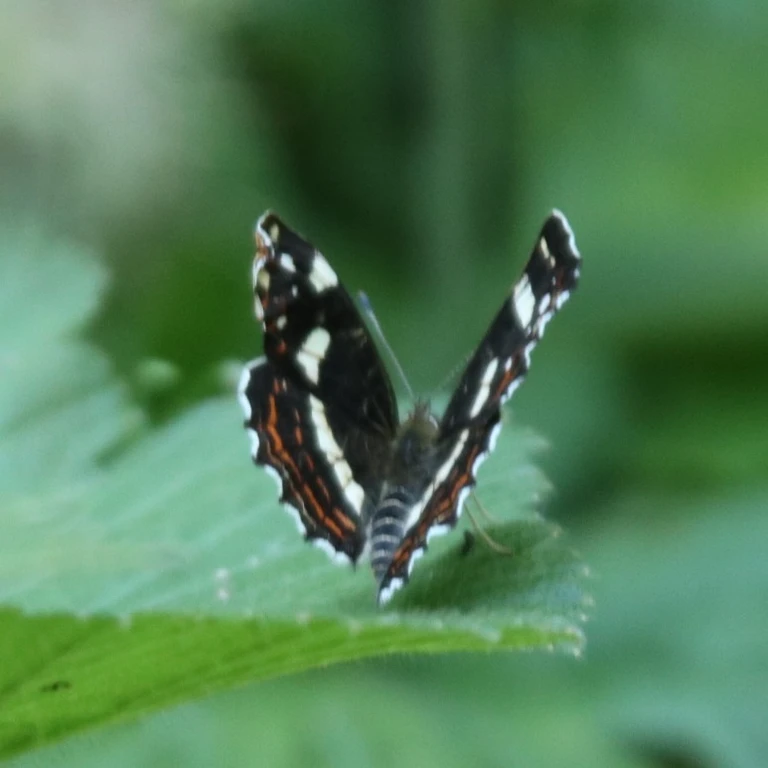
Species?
Araschnia levana
